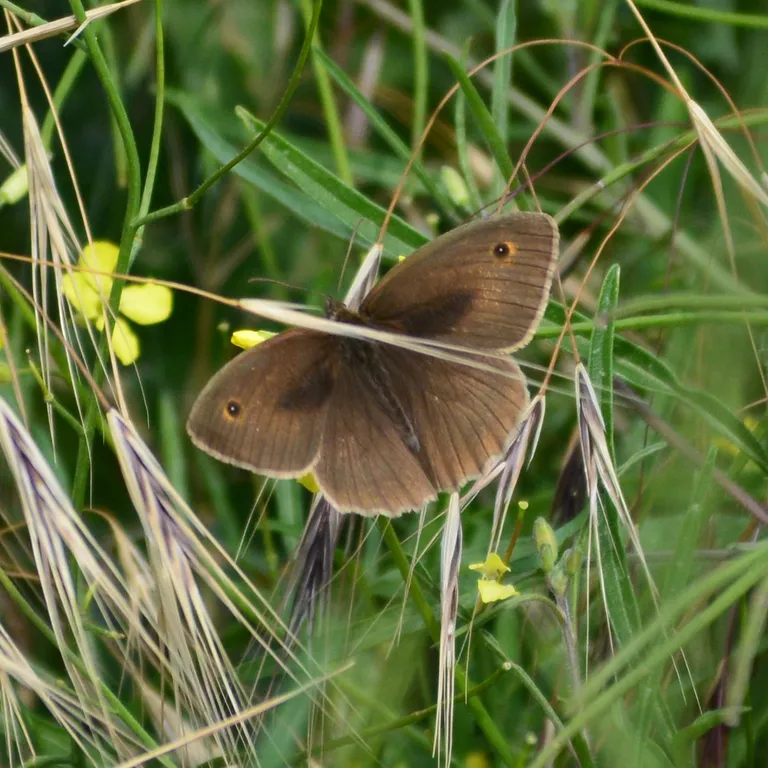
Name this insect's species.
Maniola jurtina
